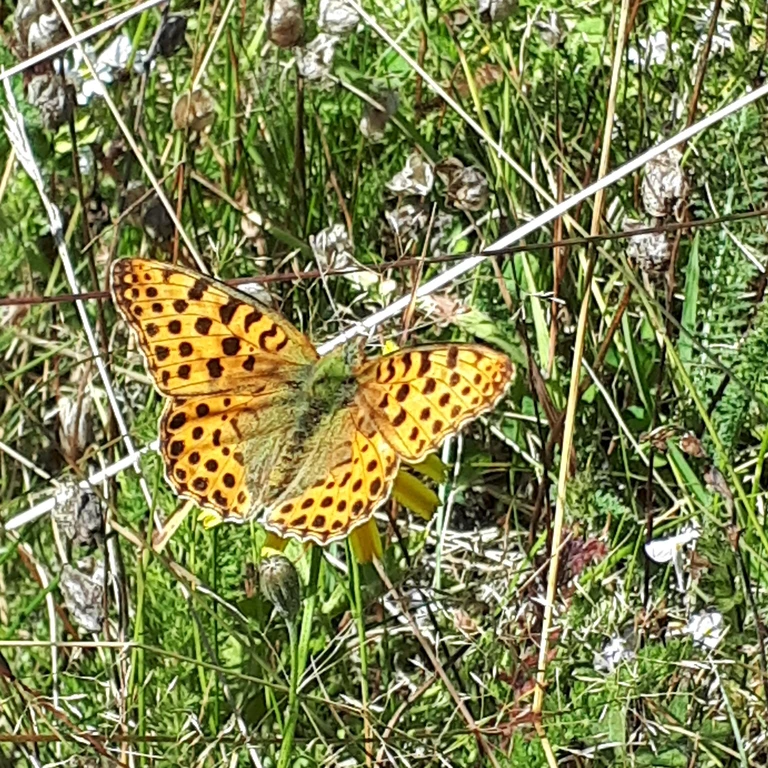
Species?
Issoria lathonia
